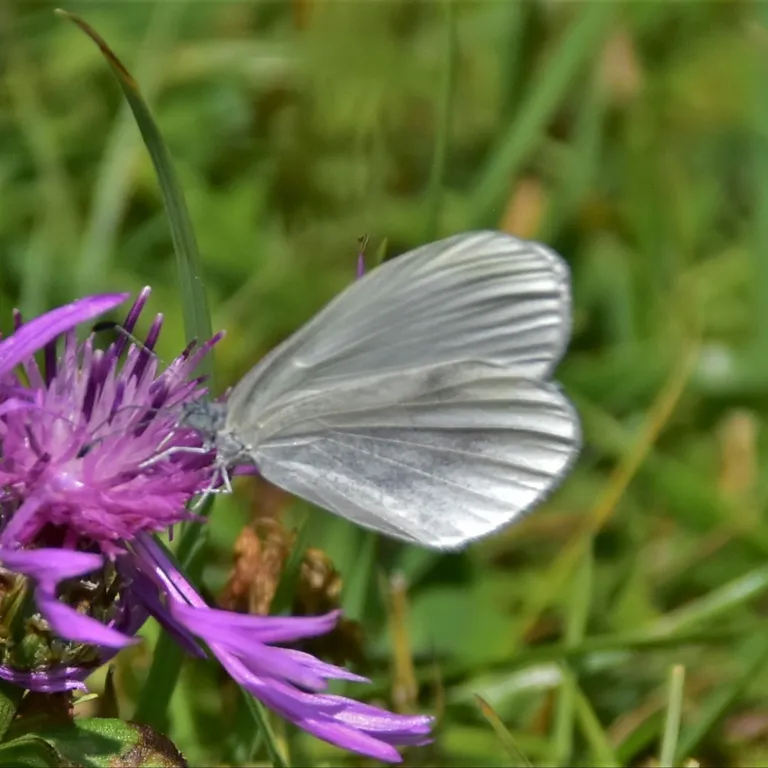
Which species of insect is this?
Leptidea sinapis/juvernica
